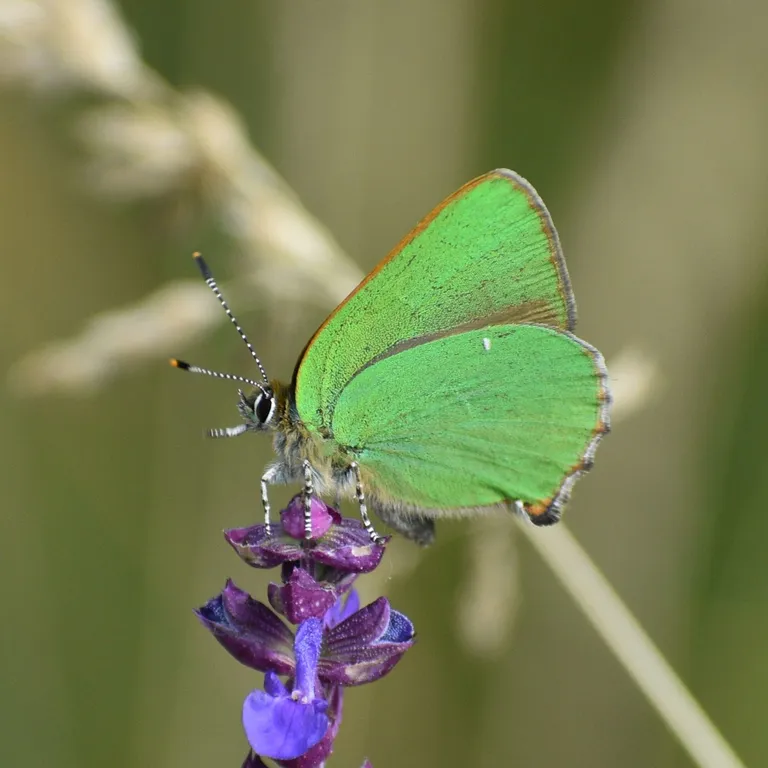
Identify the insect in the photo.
Callophrys rubi
